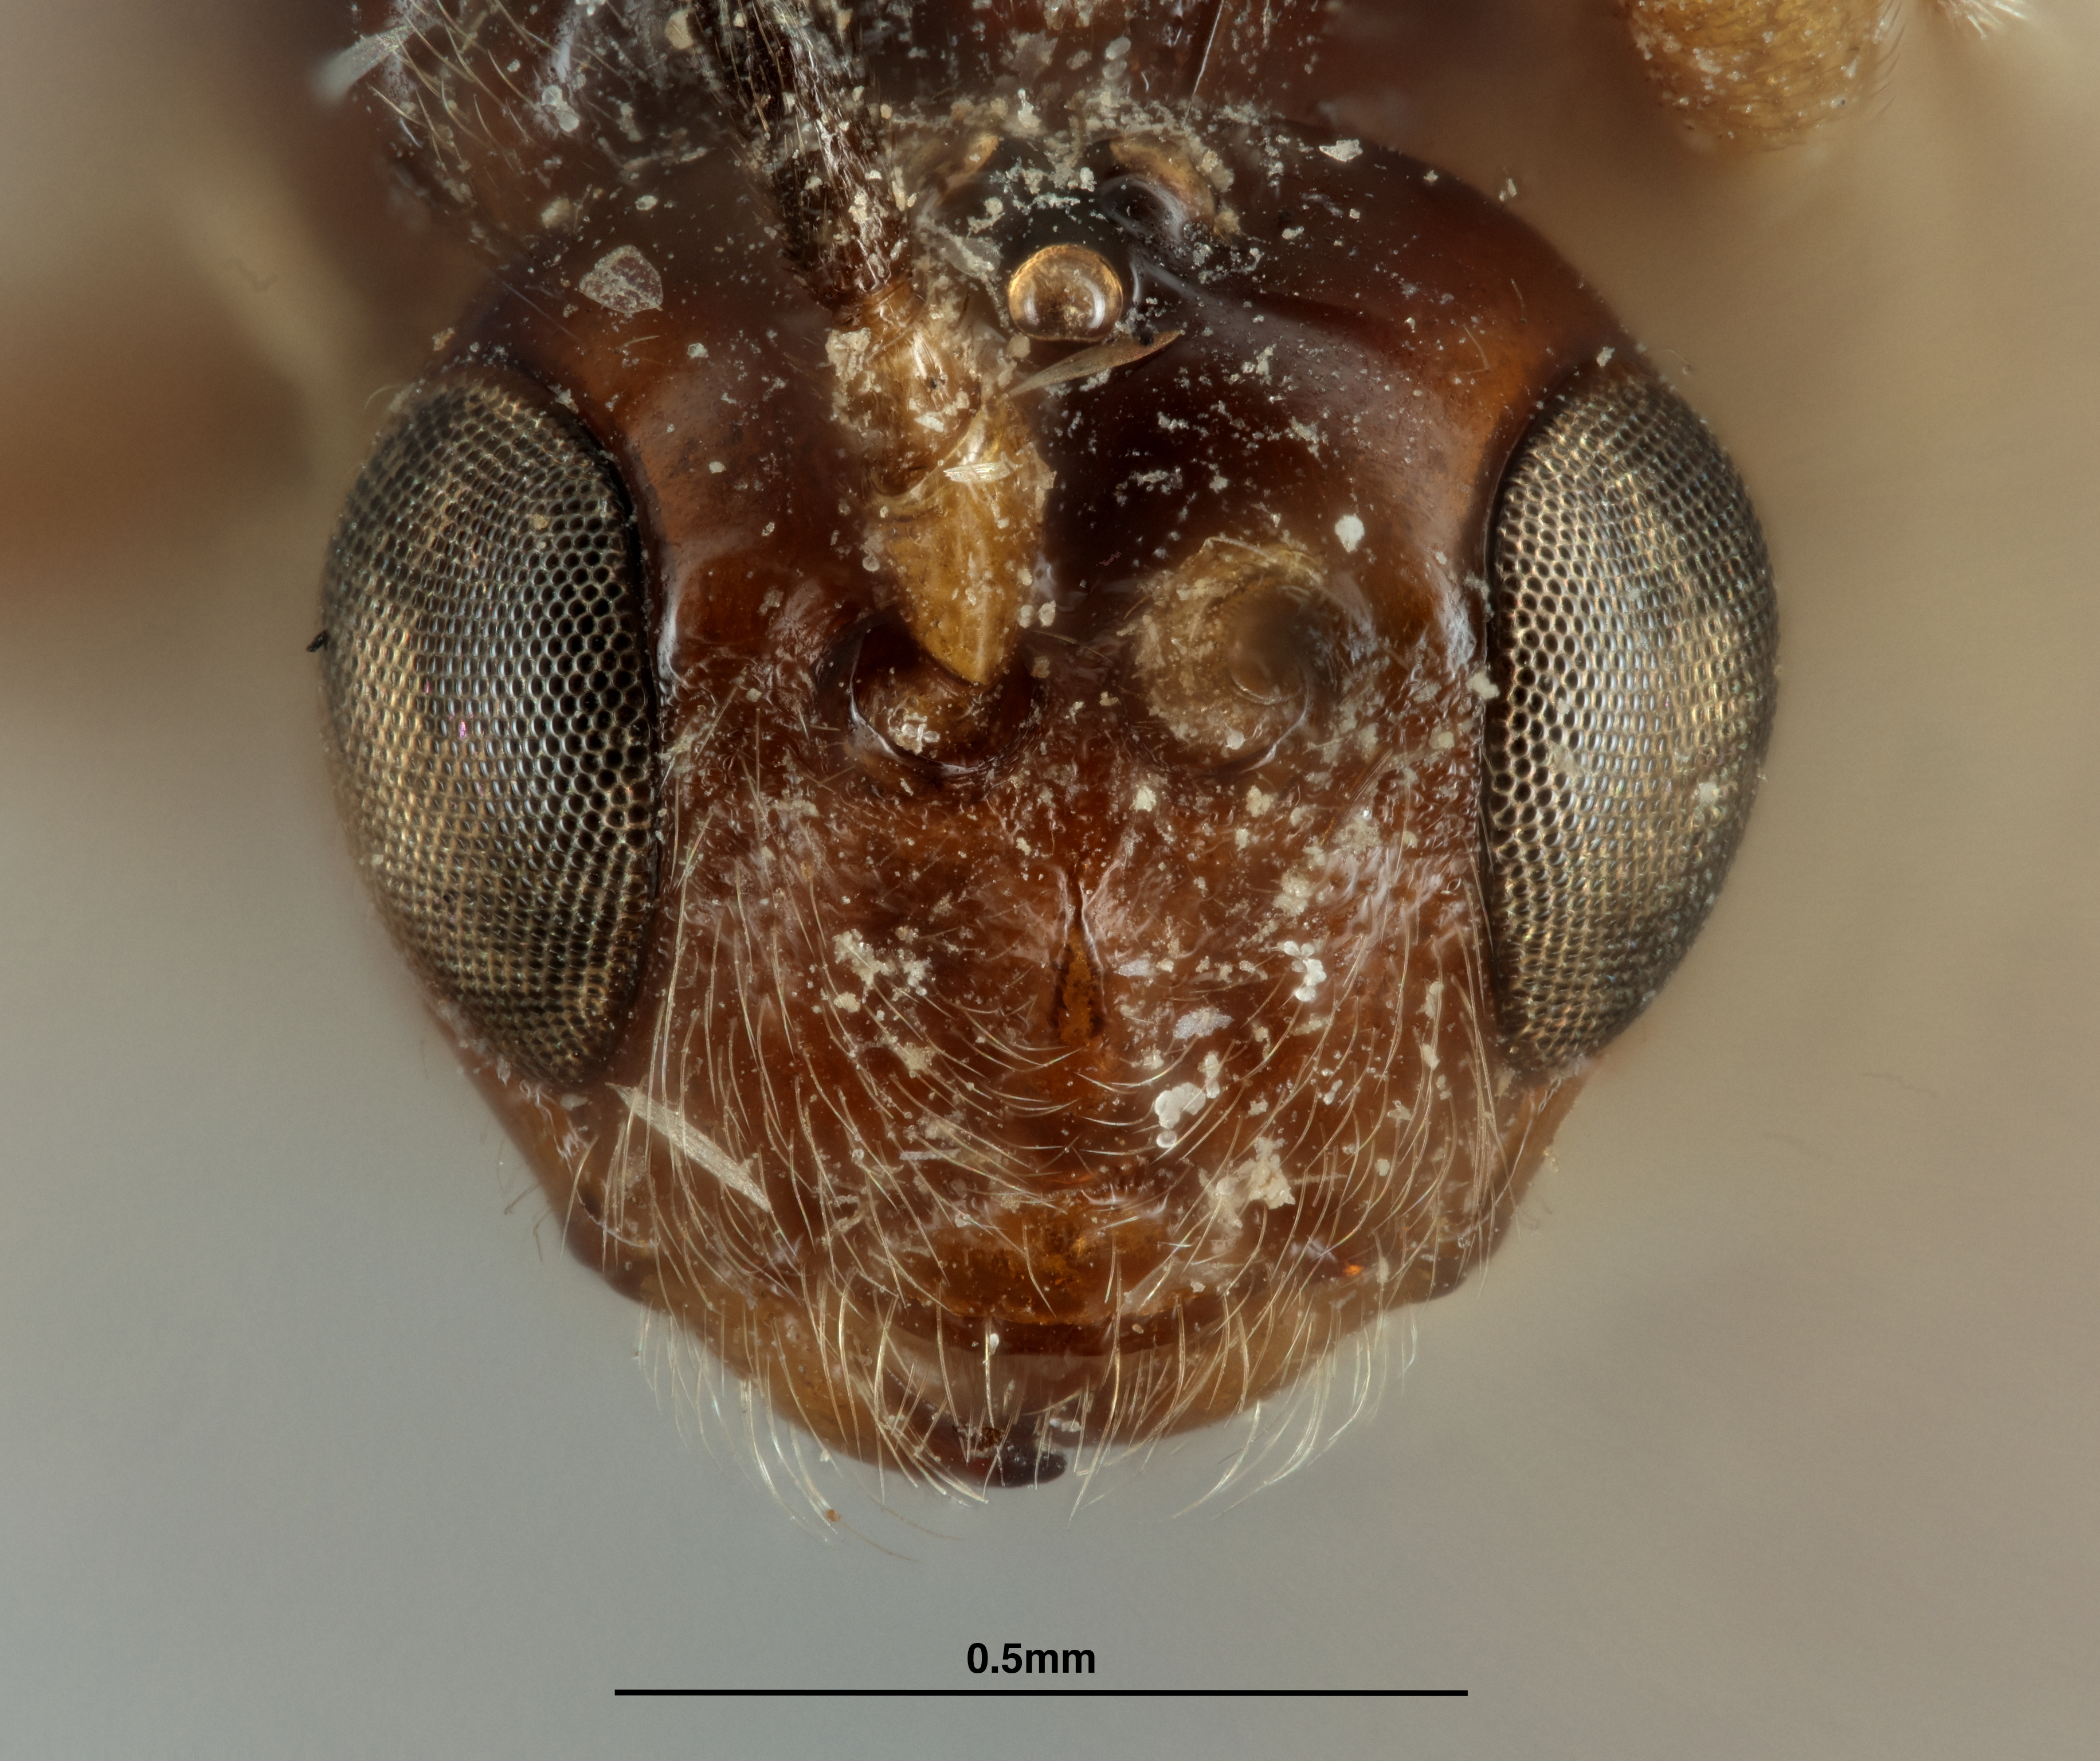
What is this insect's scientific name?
Opius elsalvadorensis
